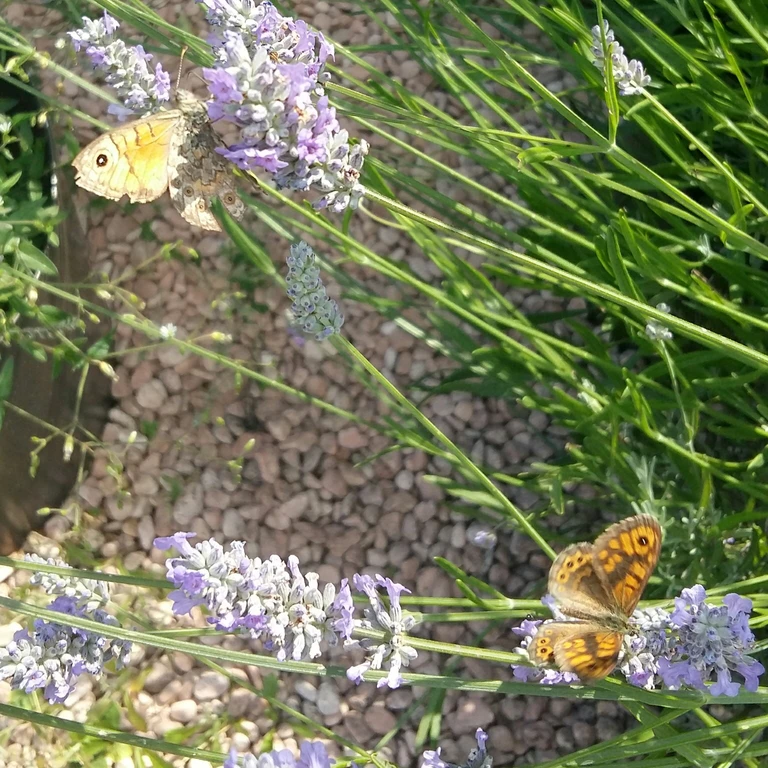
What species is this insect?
Lasiommata megera (also Pararge megera)
